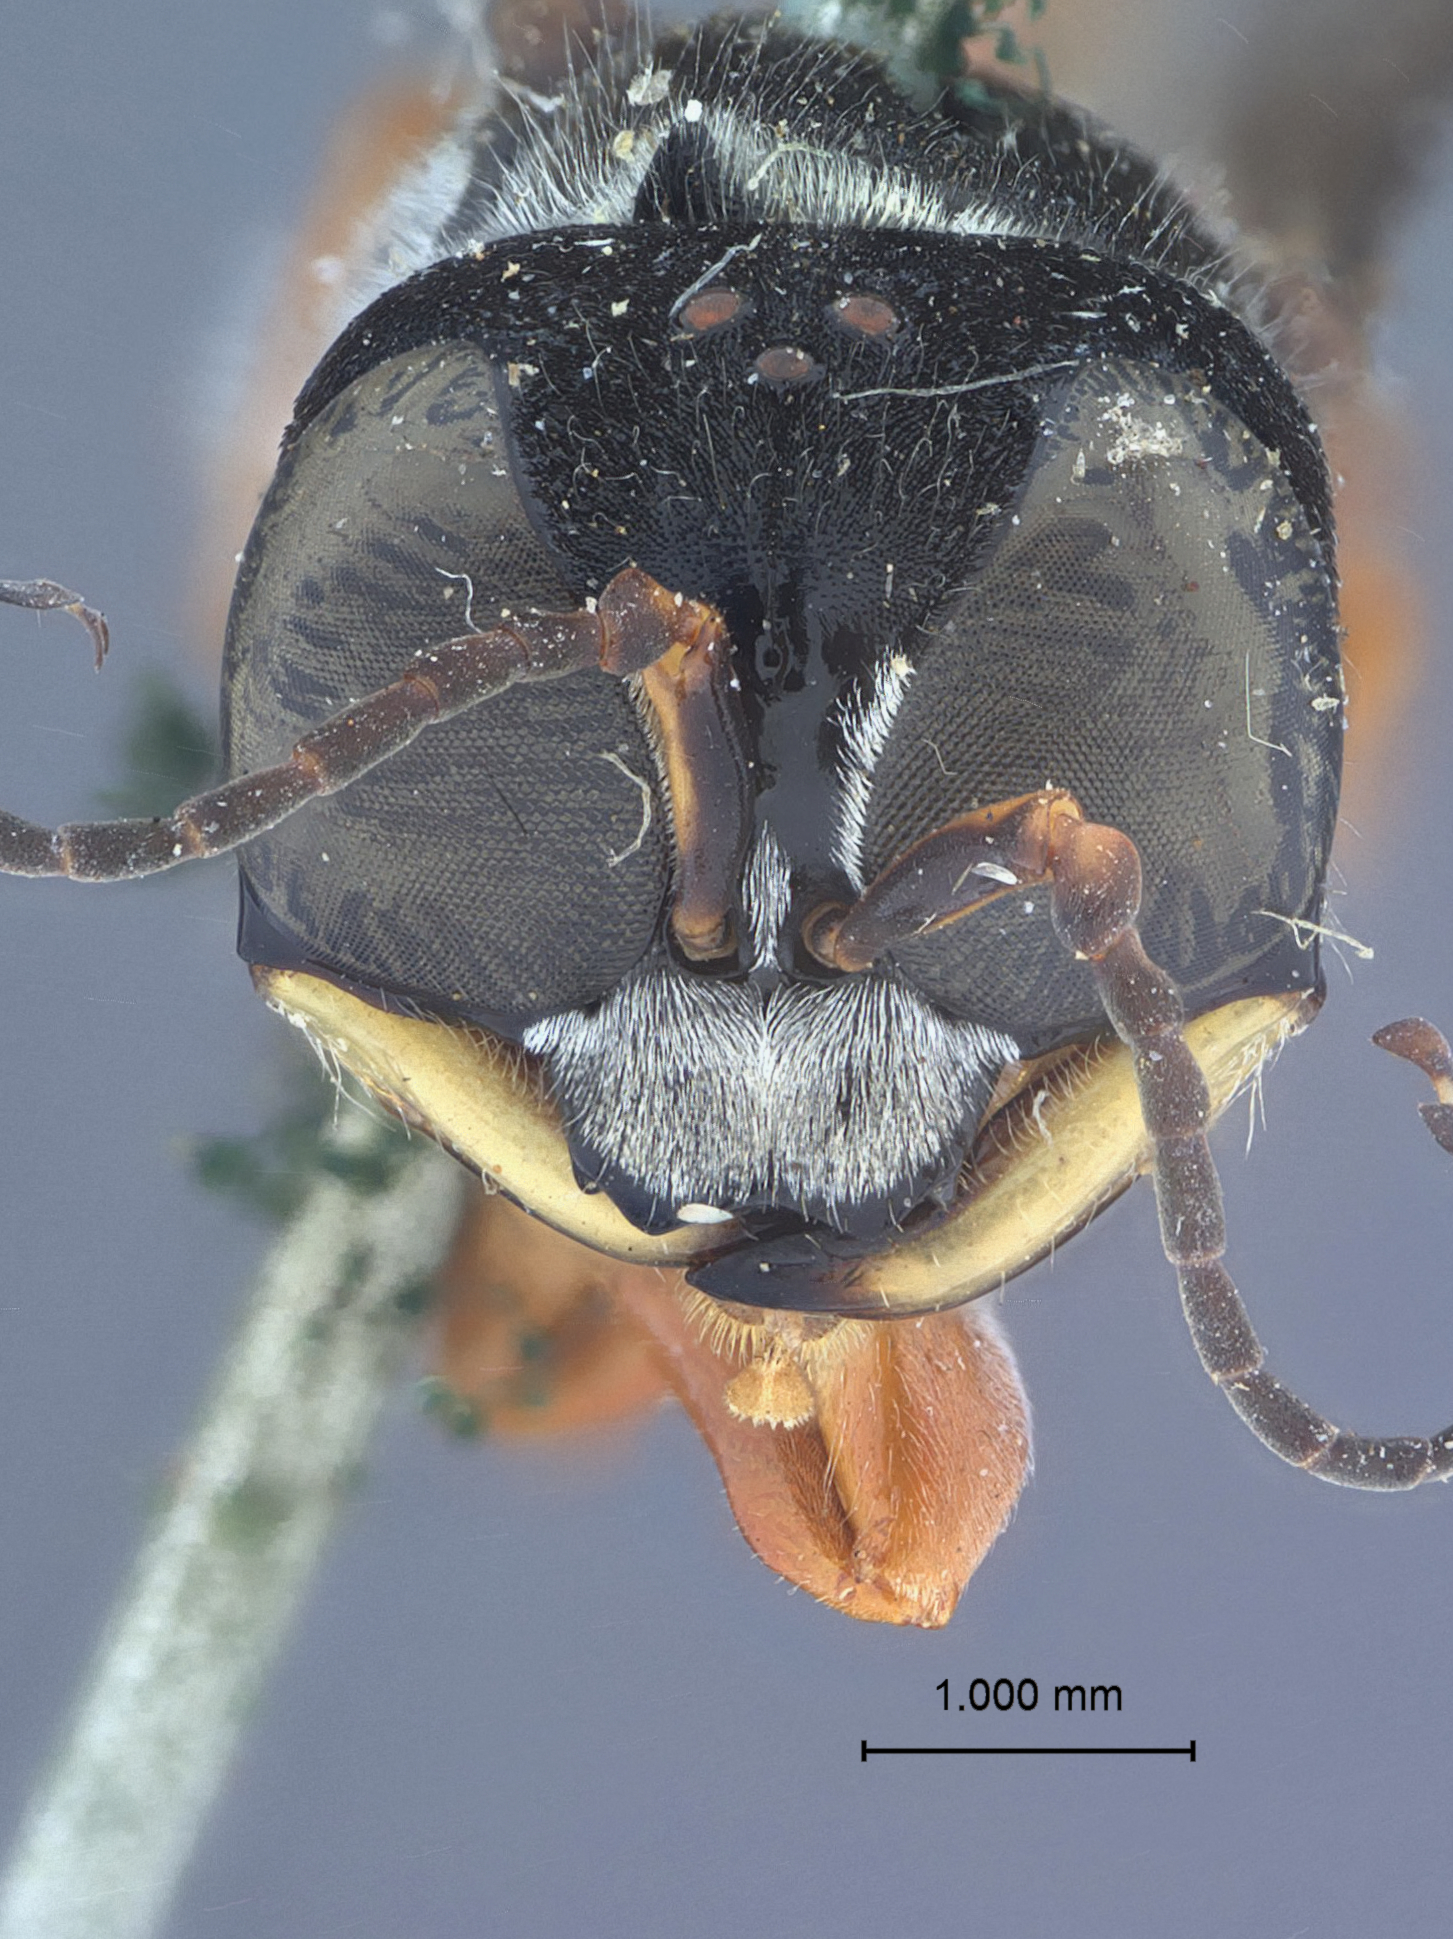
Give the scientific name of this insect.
Podagritus aricae
